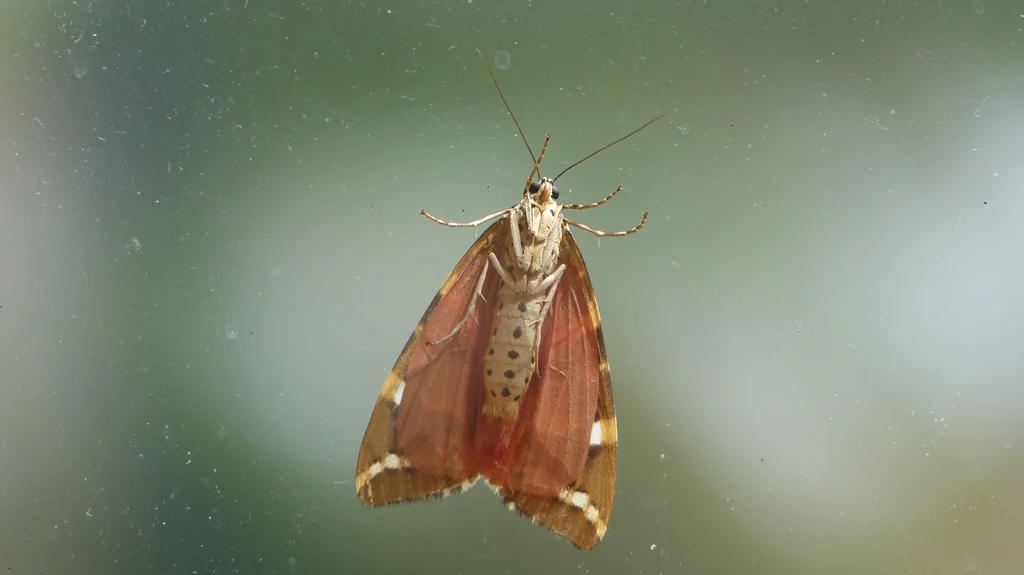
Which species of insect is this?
Euplagia quadripunctaria
